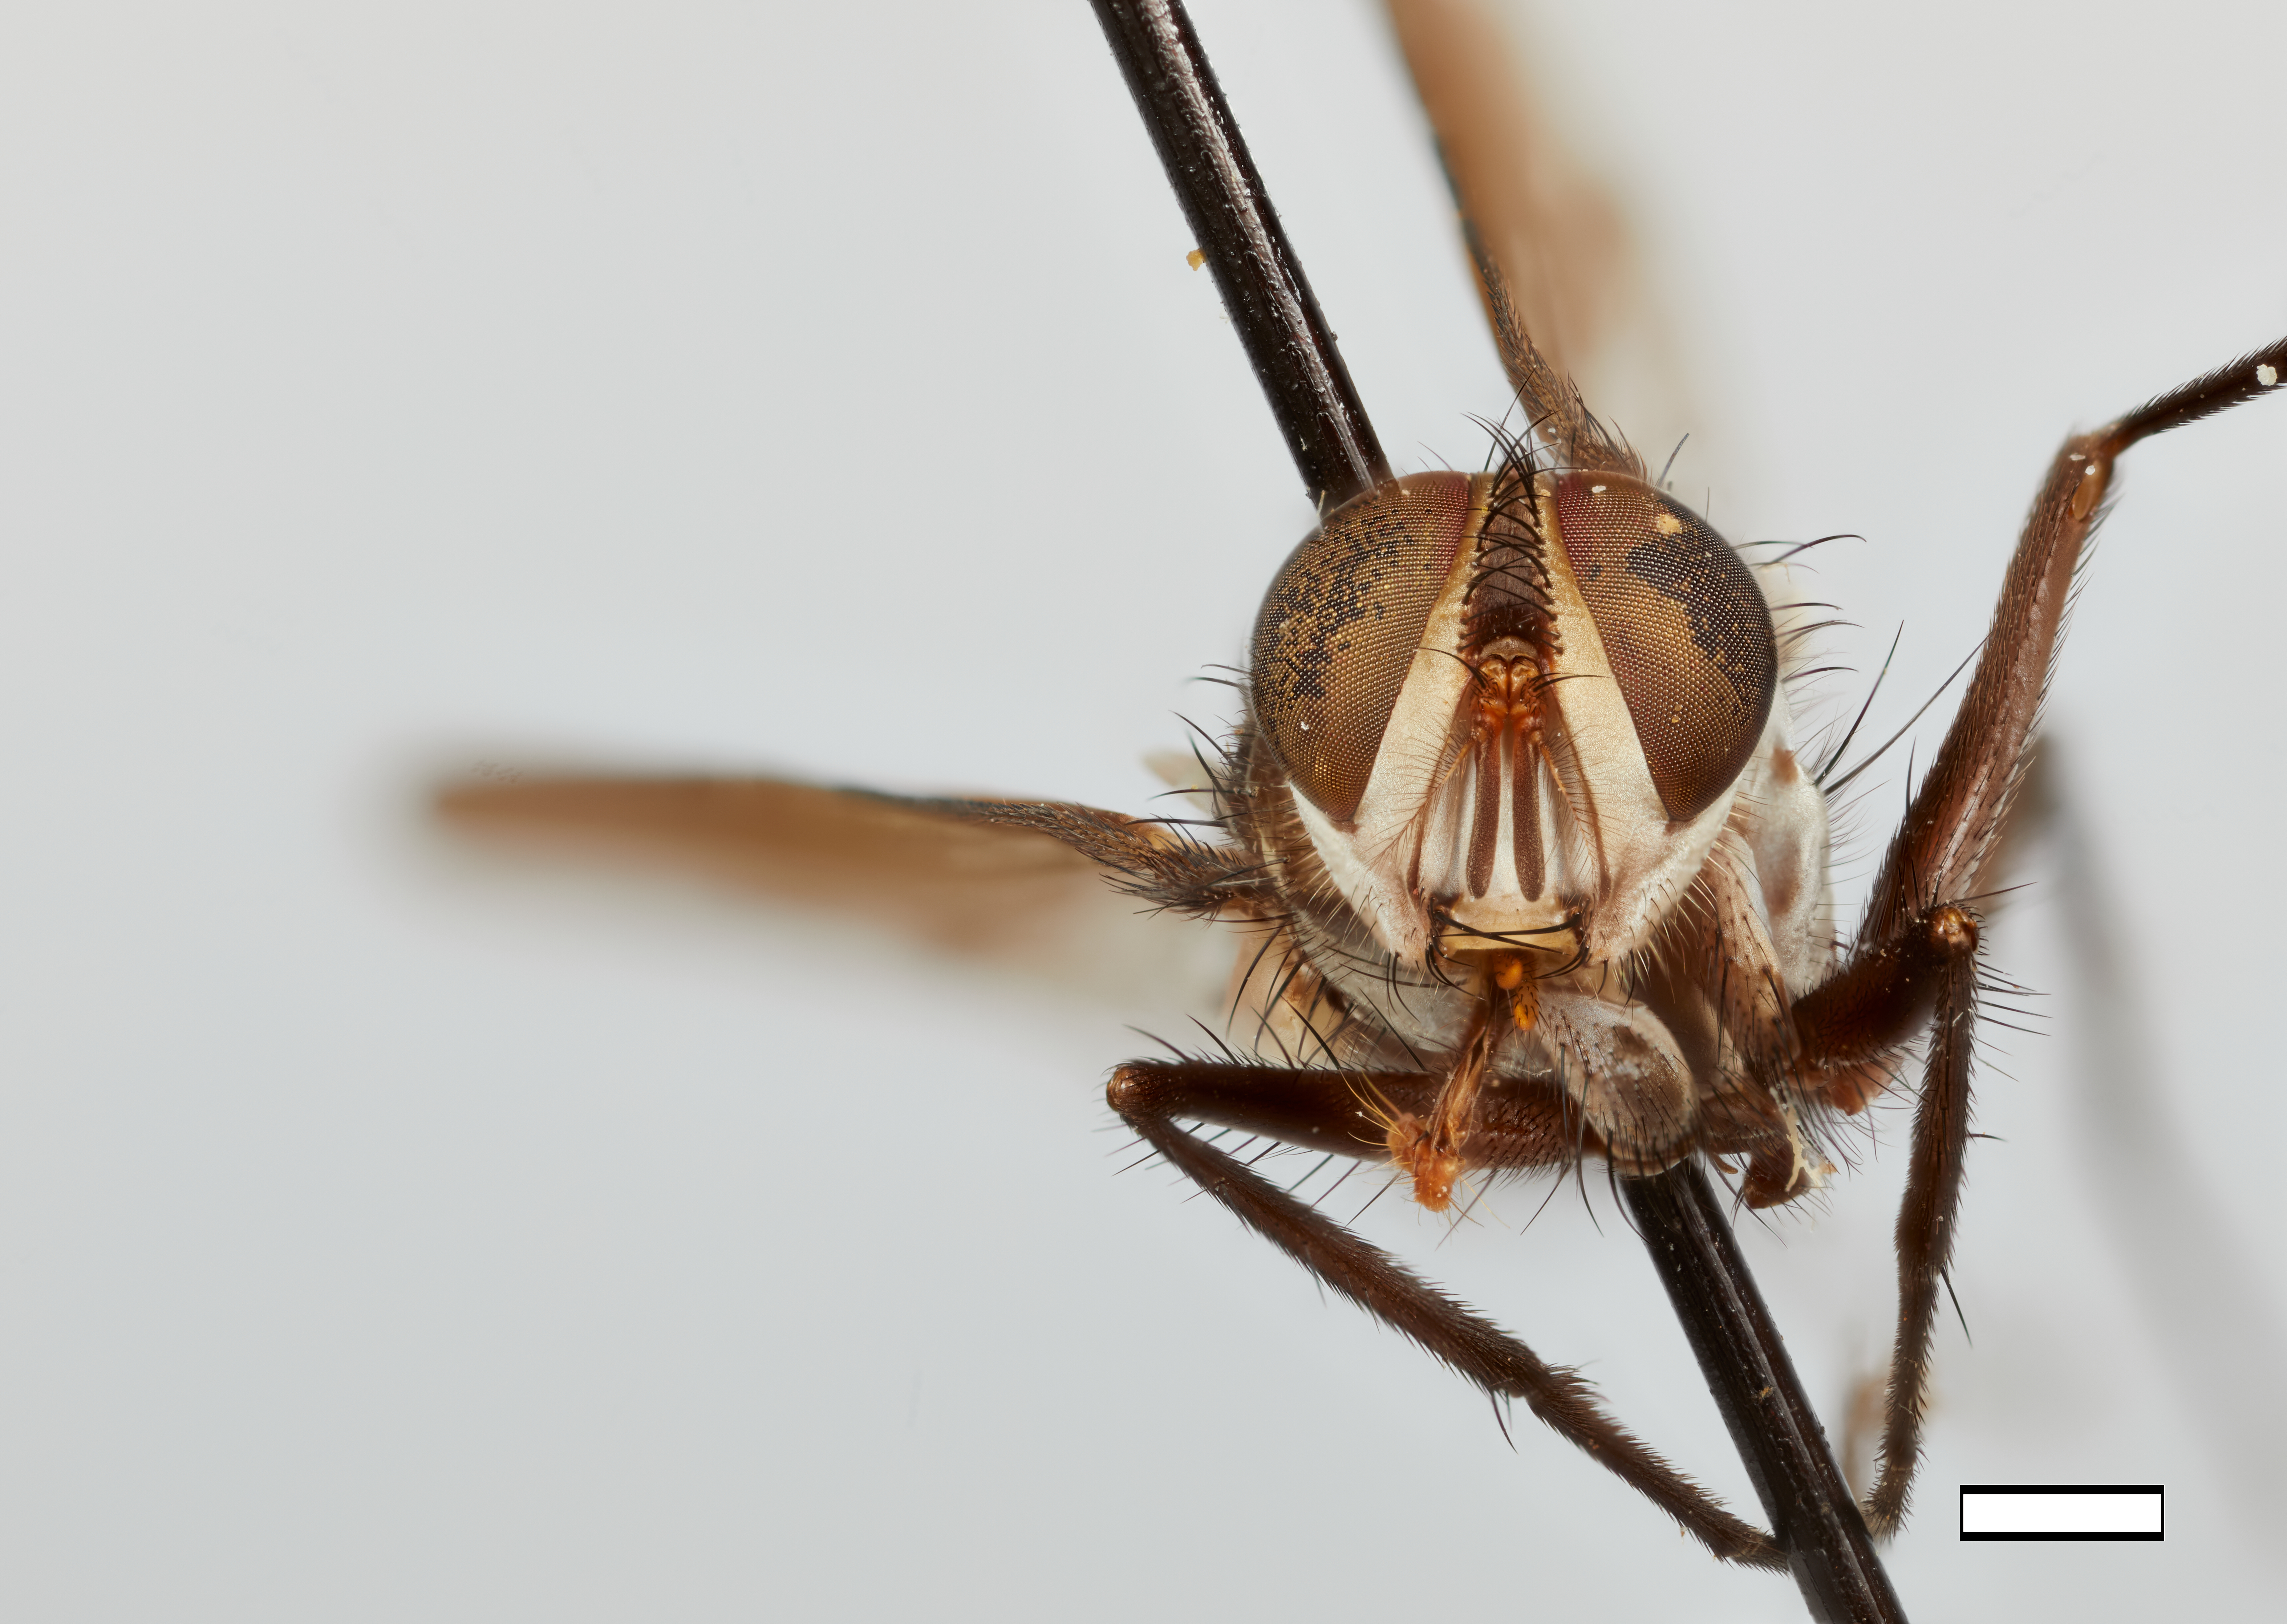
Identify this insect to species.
Ushpayacua ureophila
